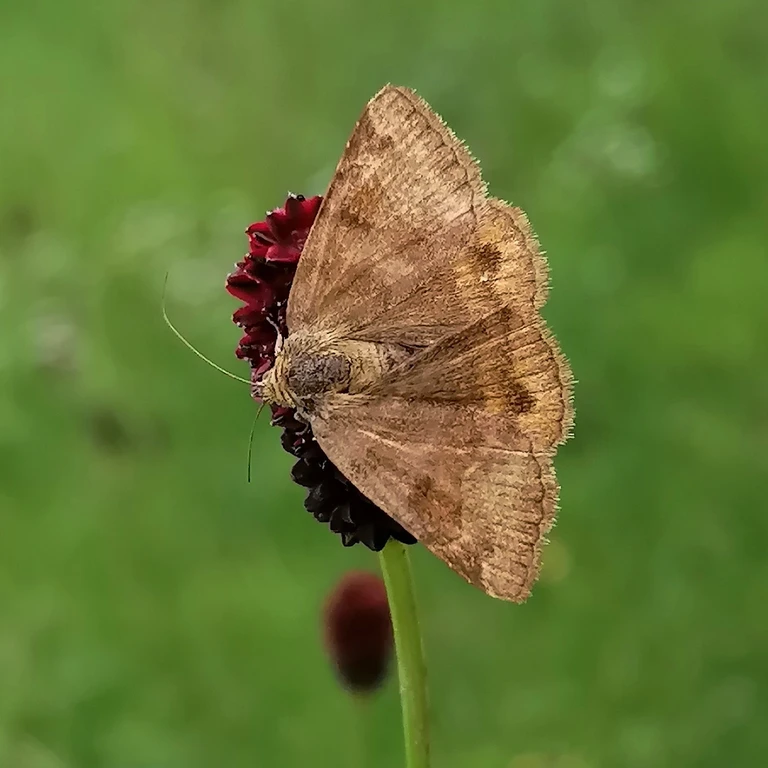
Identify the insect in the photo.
Euclidia glyphica
